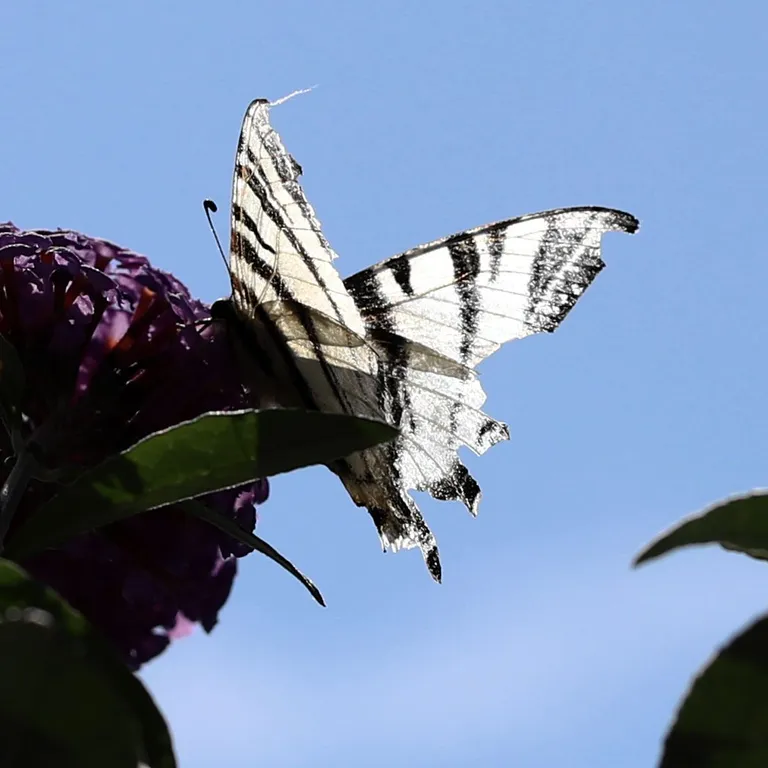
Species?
Iphiclides podalirius
